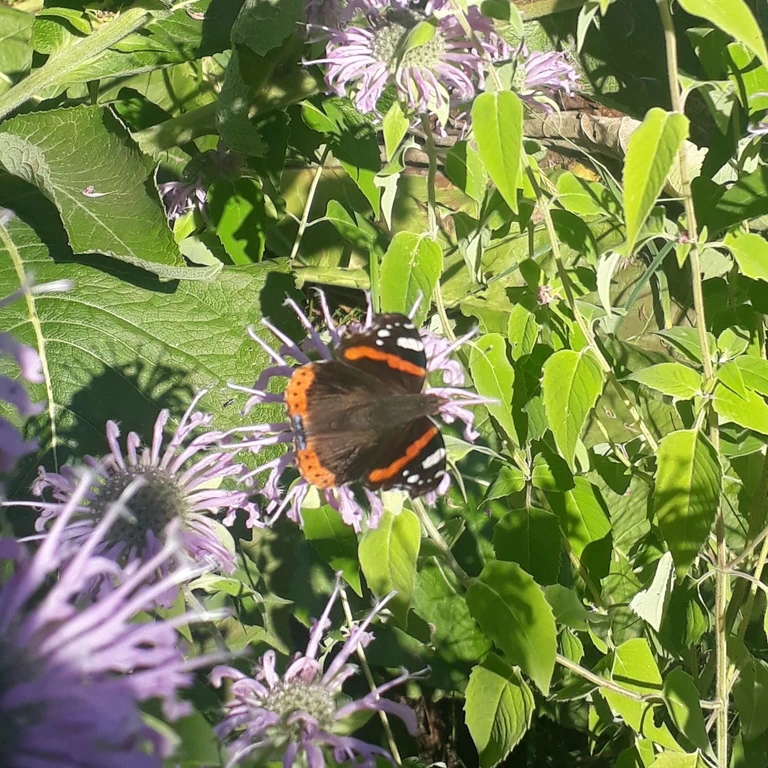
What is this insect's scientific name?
Vanessa atalanta
